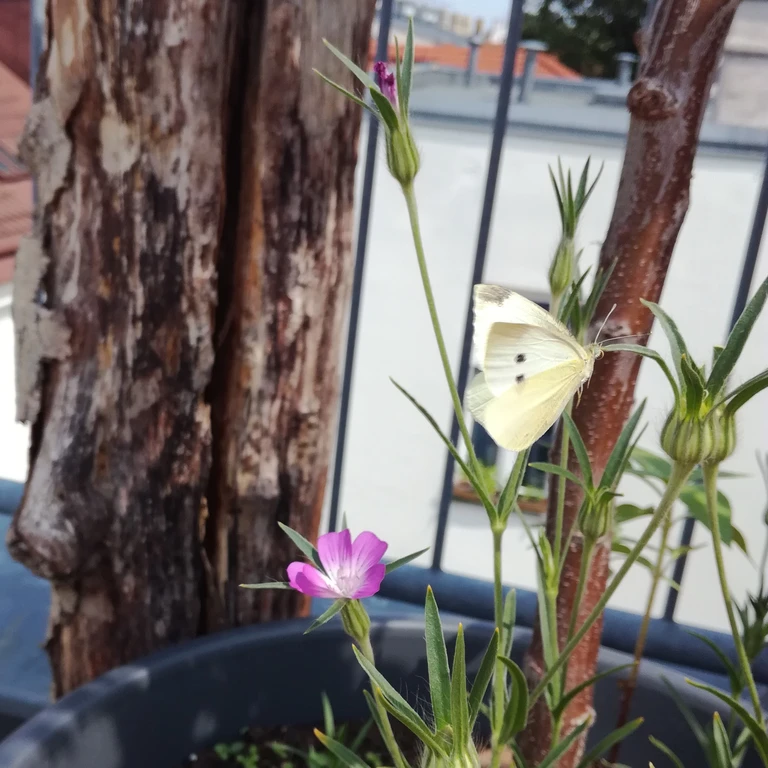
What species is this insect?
Pieris rapae
